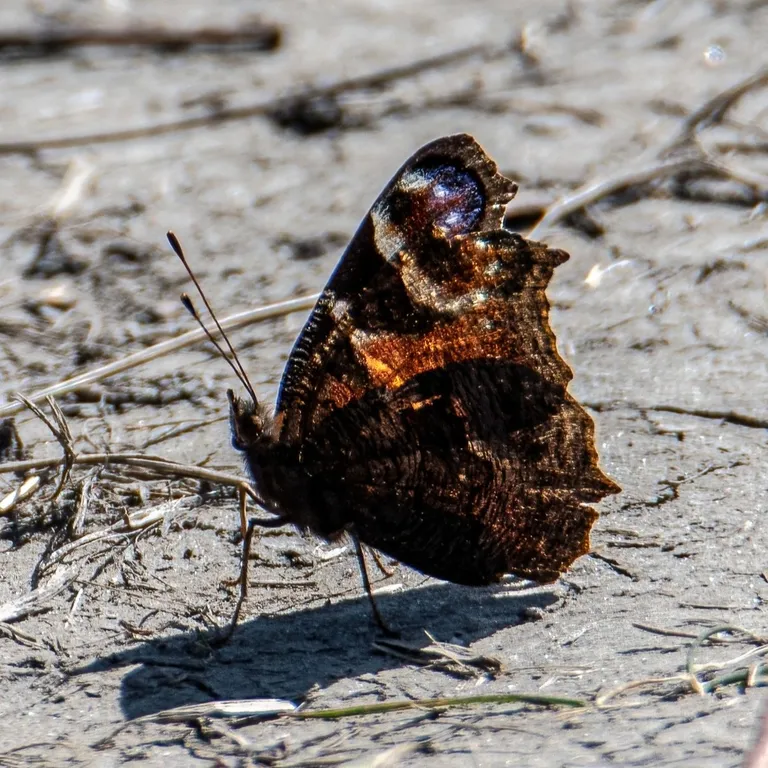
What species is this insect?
Aglais io
